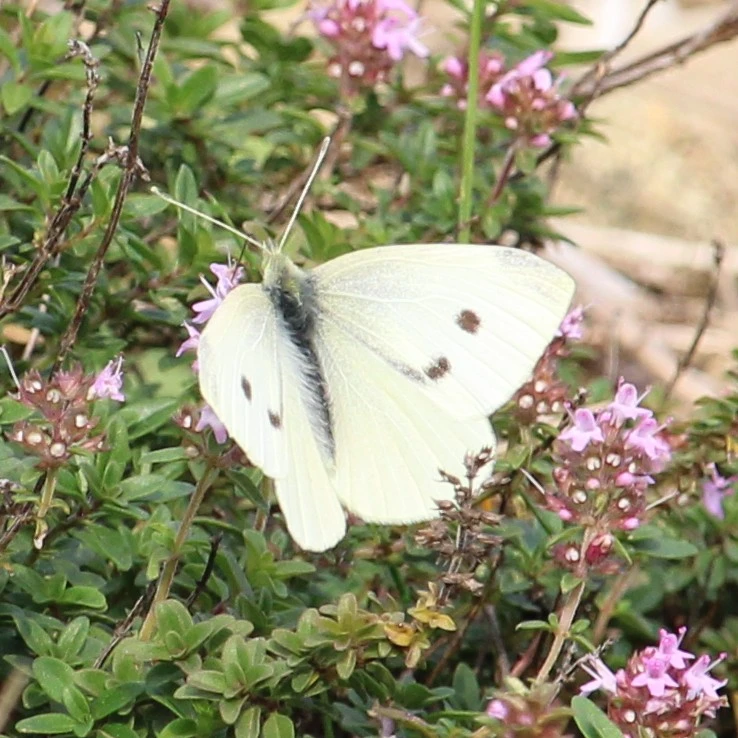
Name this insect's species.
Pieris rapae
